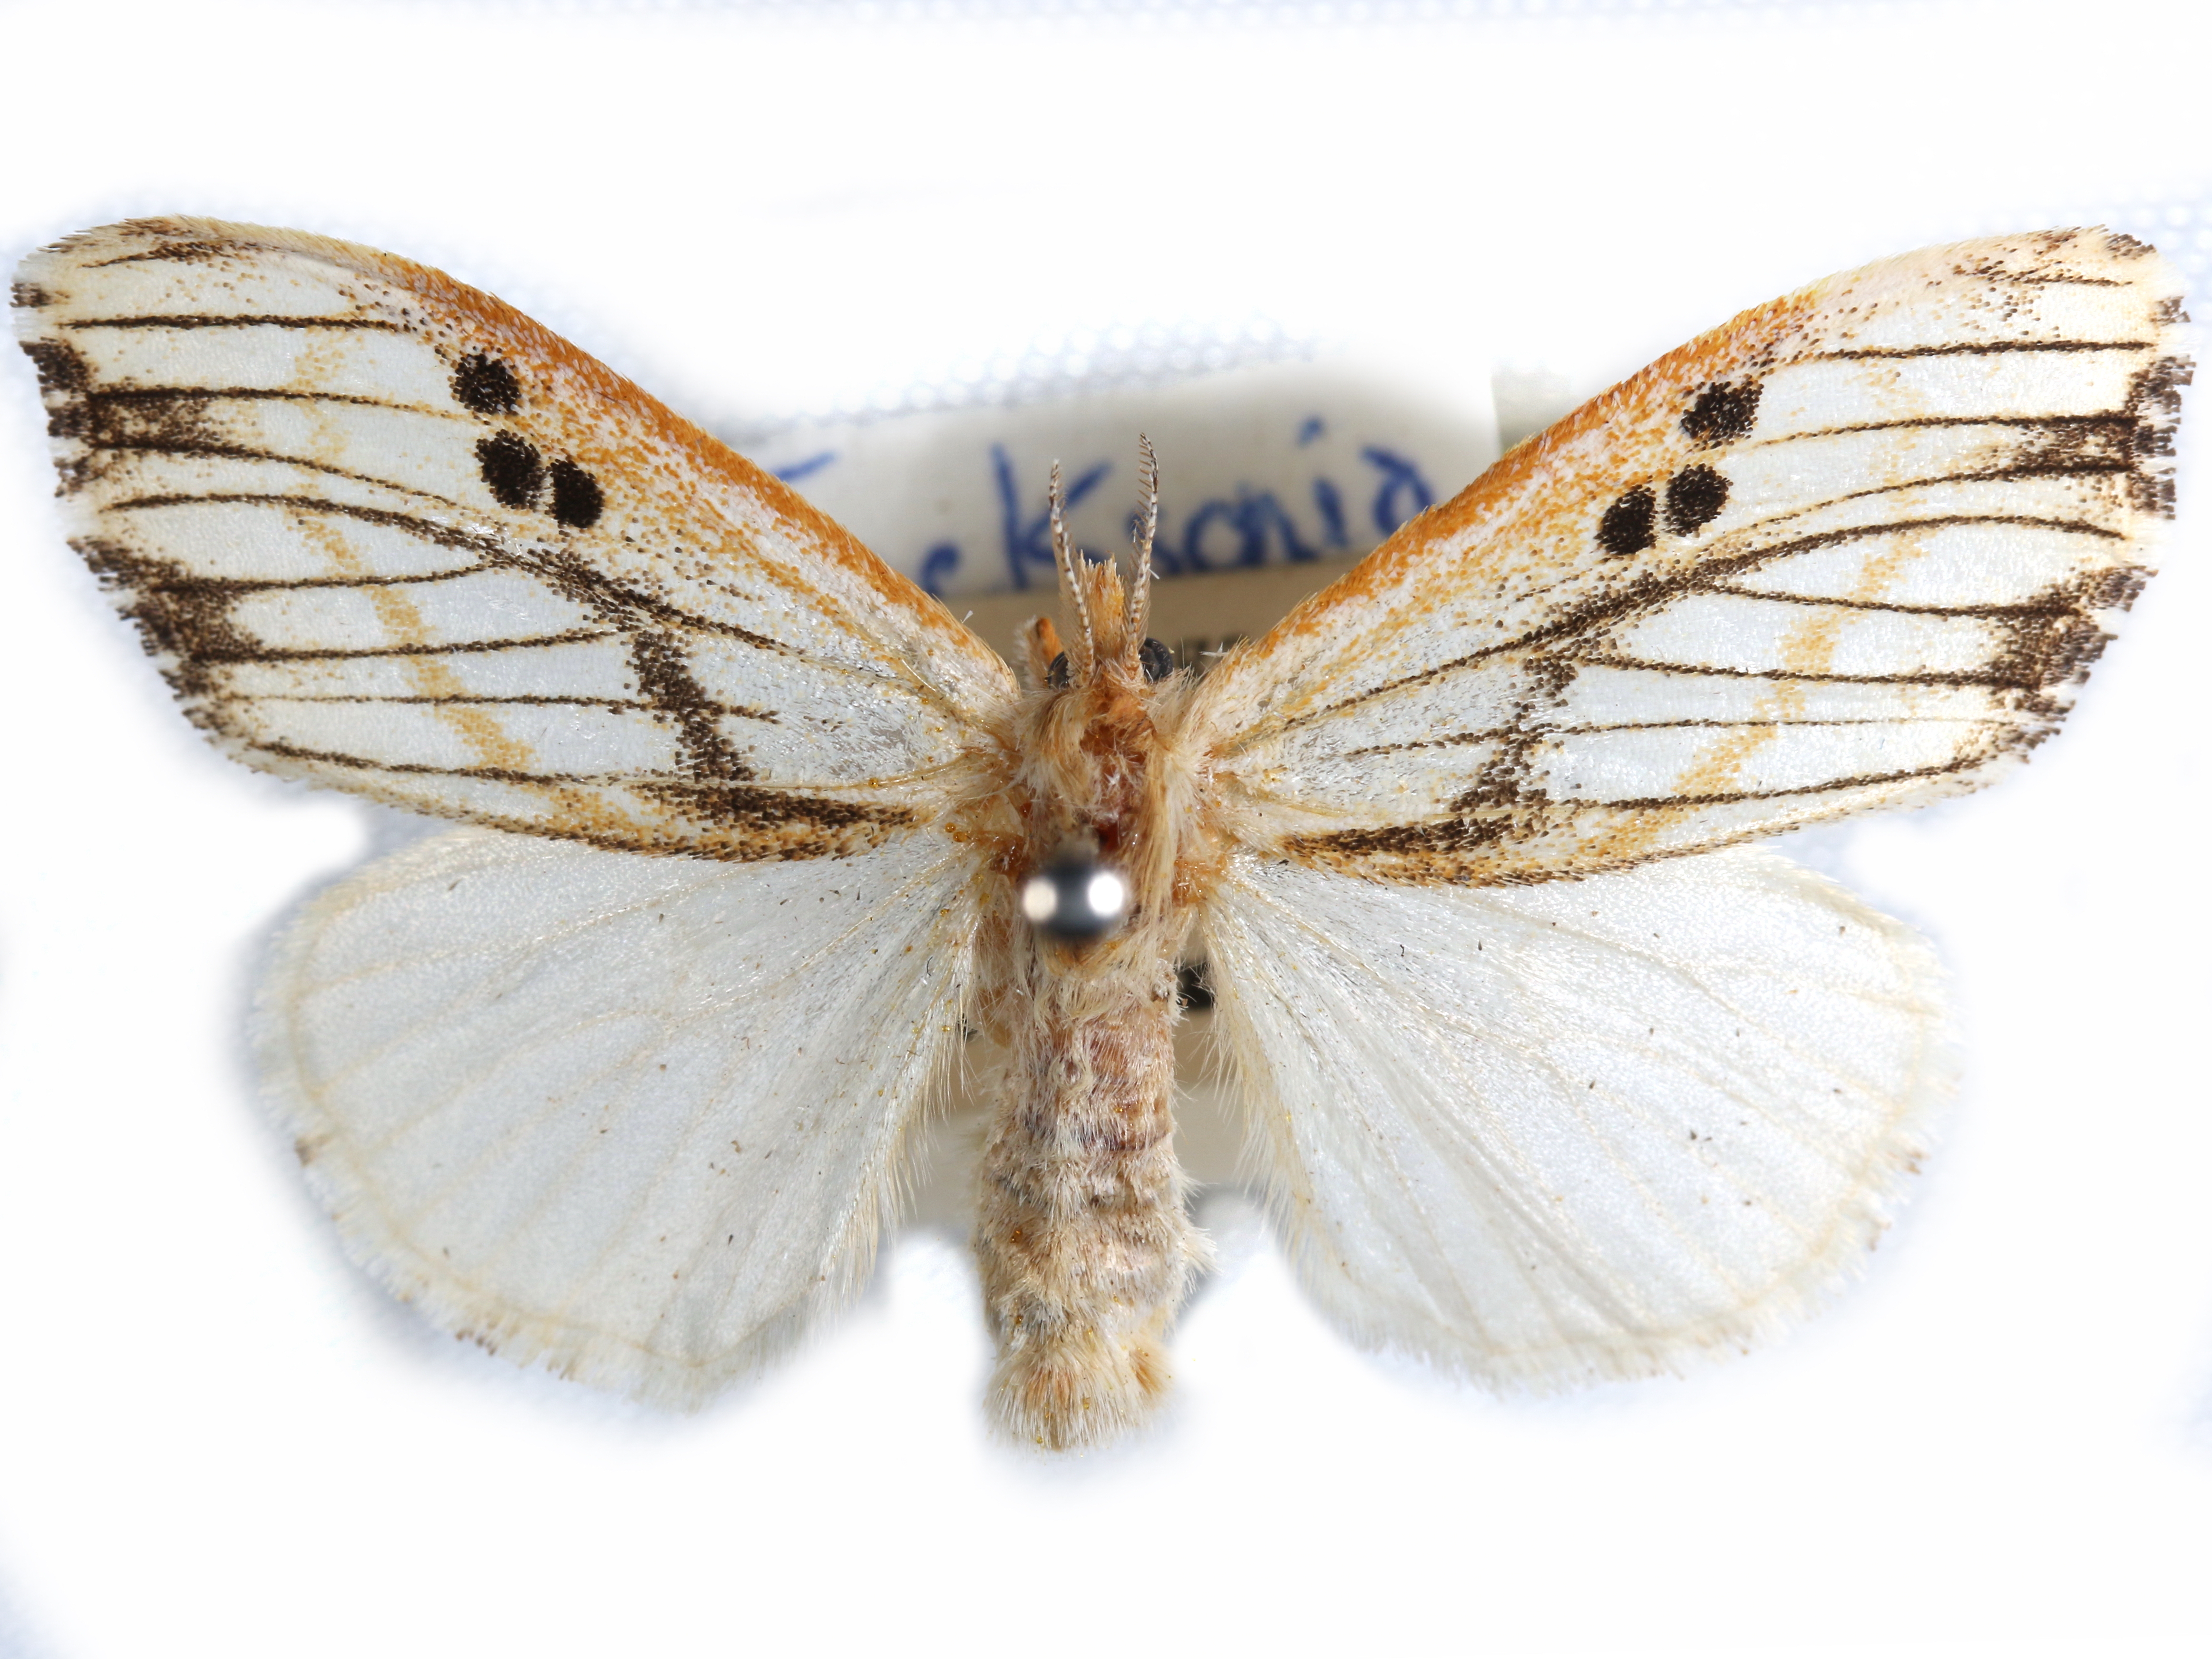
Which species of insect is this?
Jacksoniana striata
